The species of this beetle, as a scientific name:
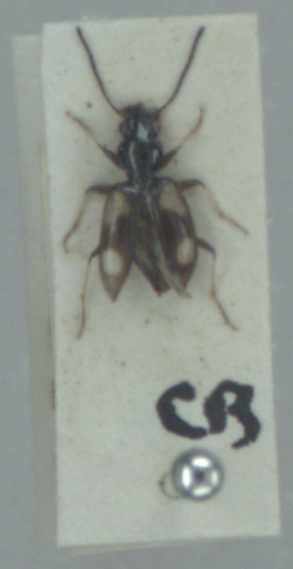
Bembidion illigeri
